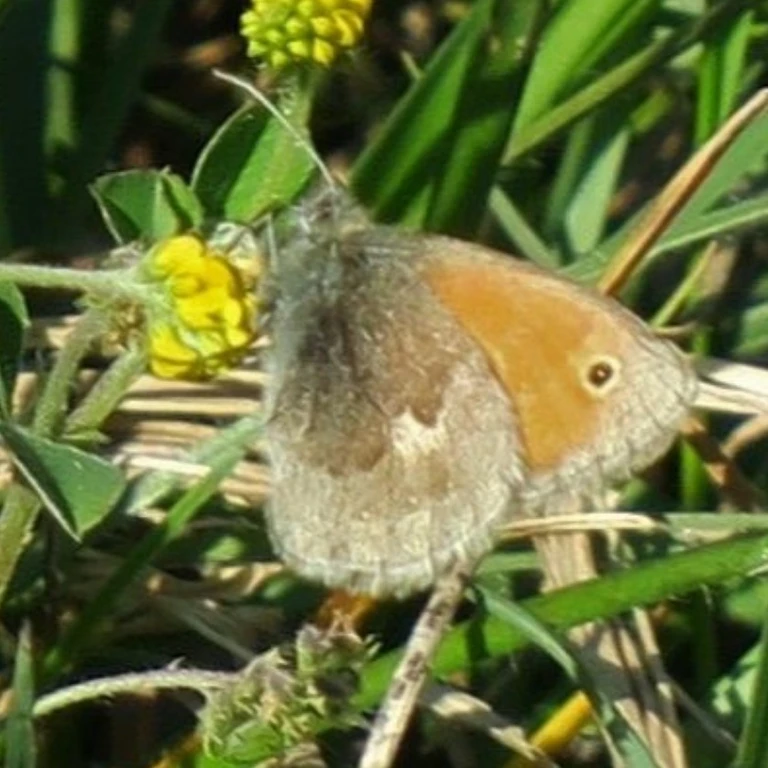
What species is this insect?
Coenonympha pamphilus
